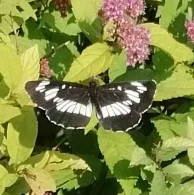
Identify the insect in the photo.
Neptis rivularis
